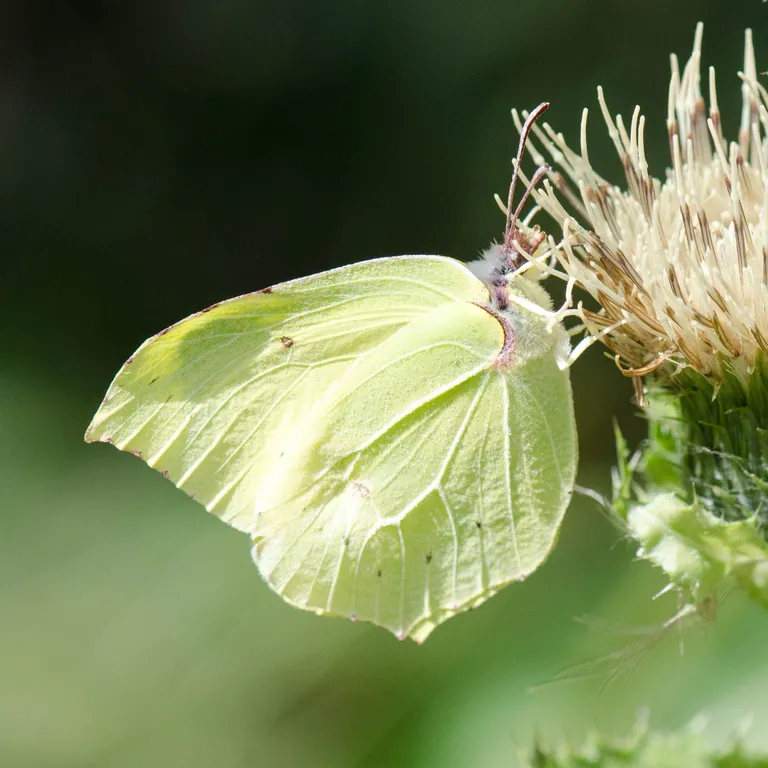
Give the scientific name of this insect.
Gonepteryx rhamni
